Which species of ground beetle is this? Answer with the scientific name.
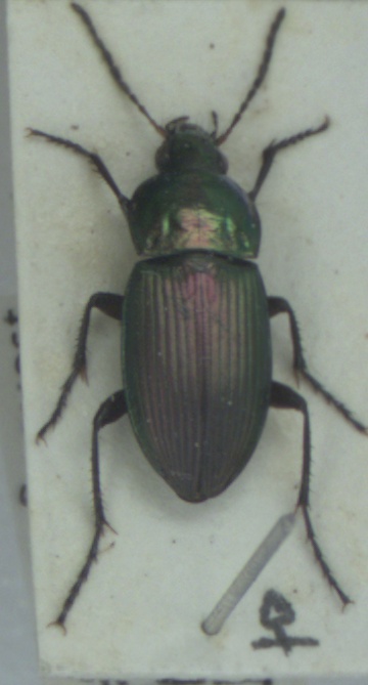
Poecilus versicolor
